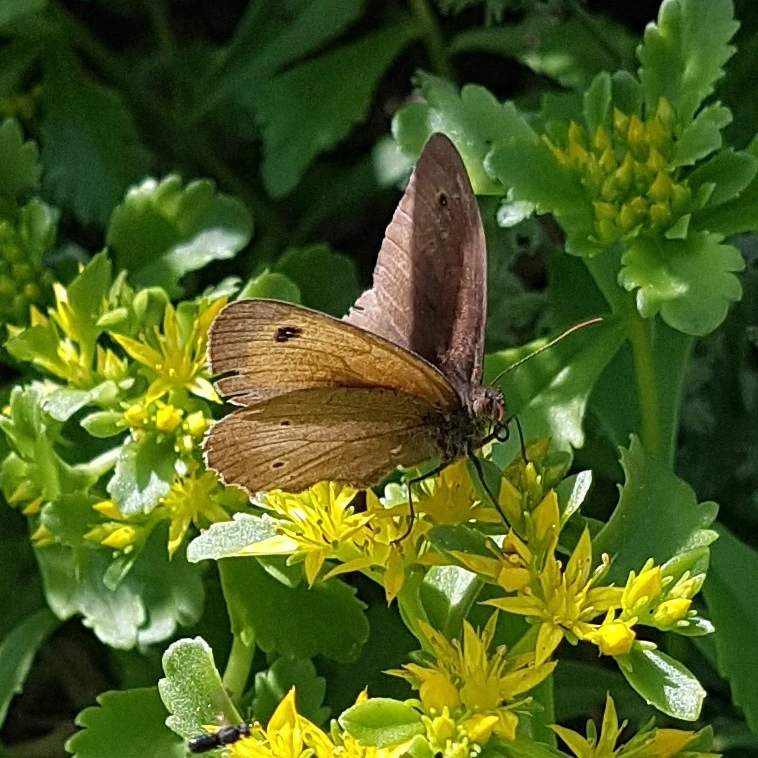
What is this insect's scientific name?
Maniola jurtina
